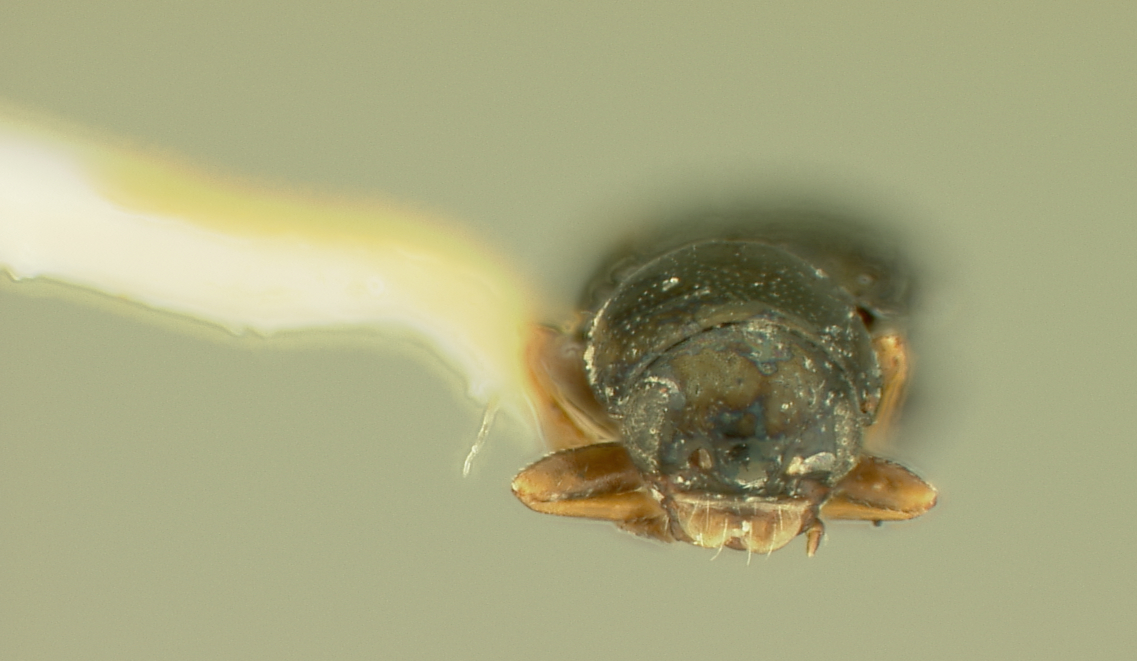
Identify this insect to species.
Chaetocnema labiosa
